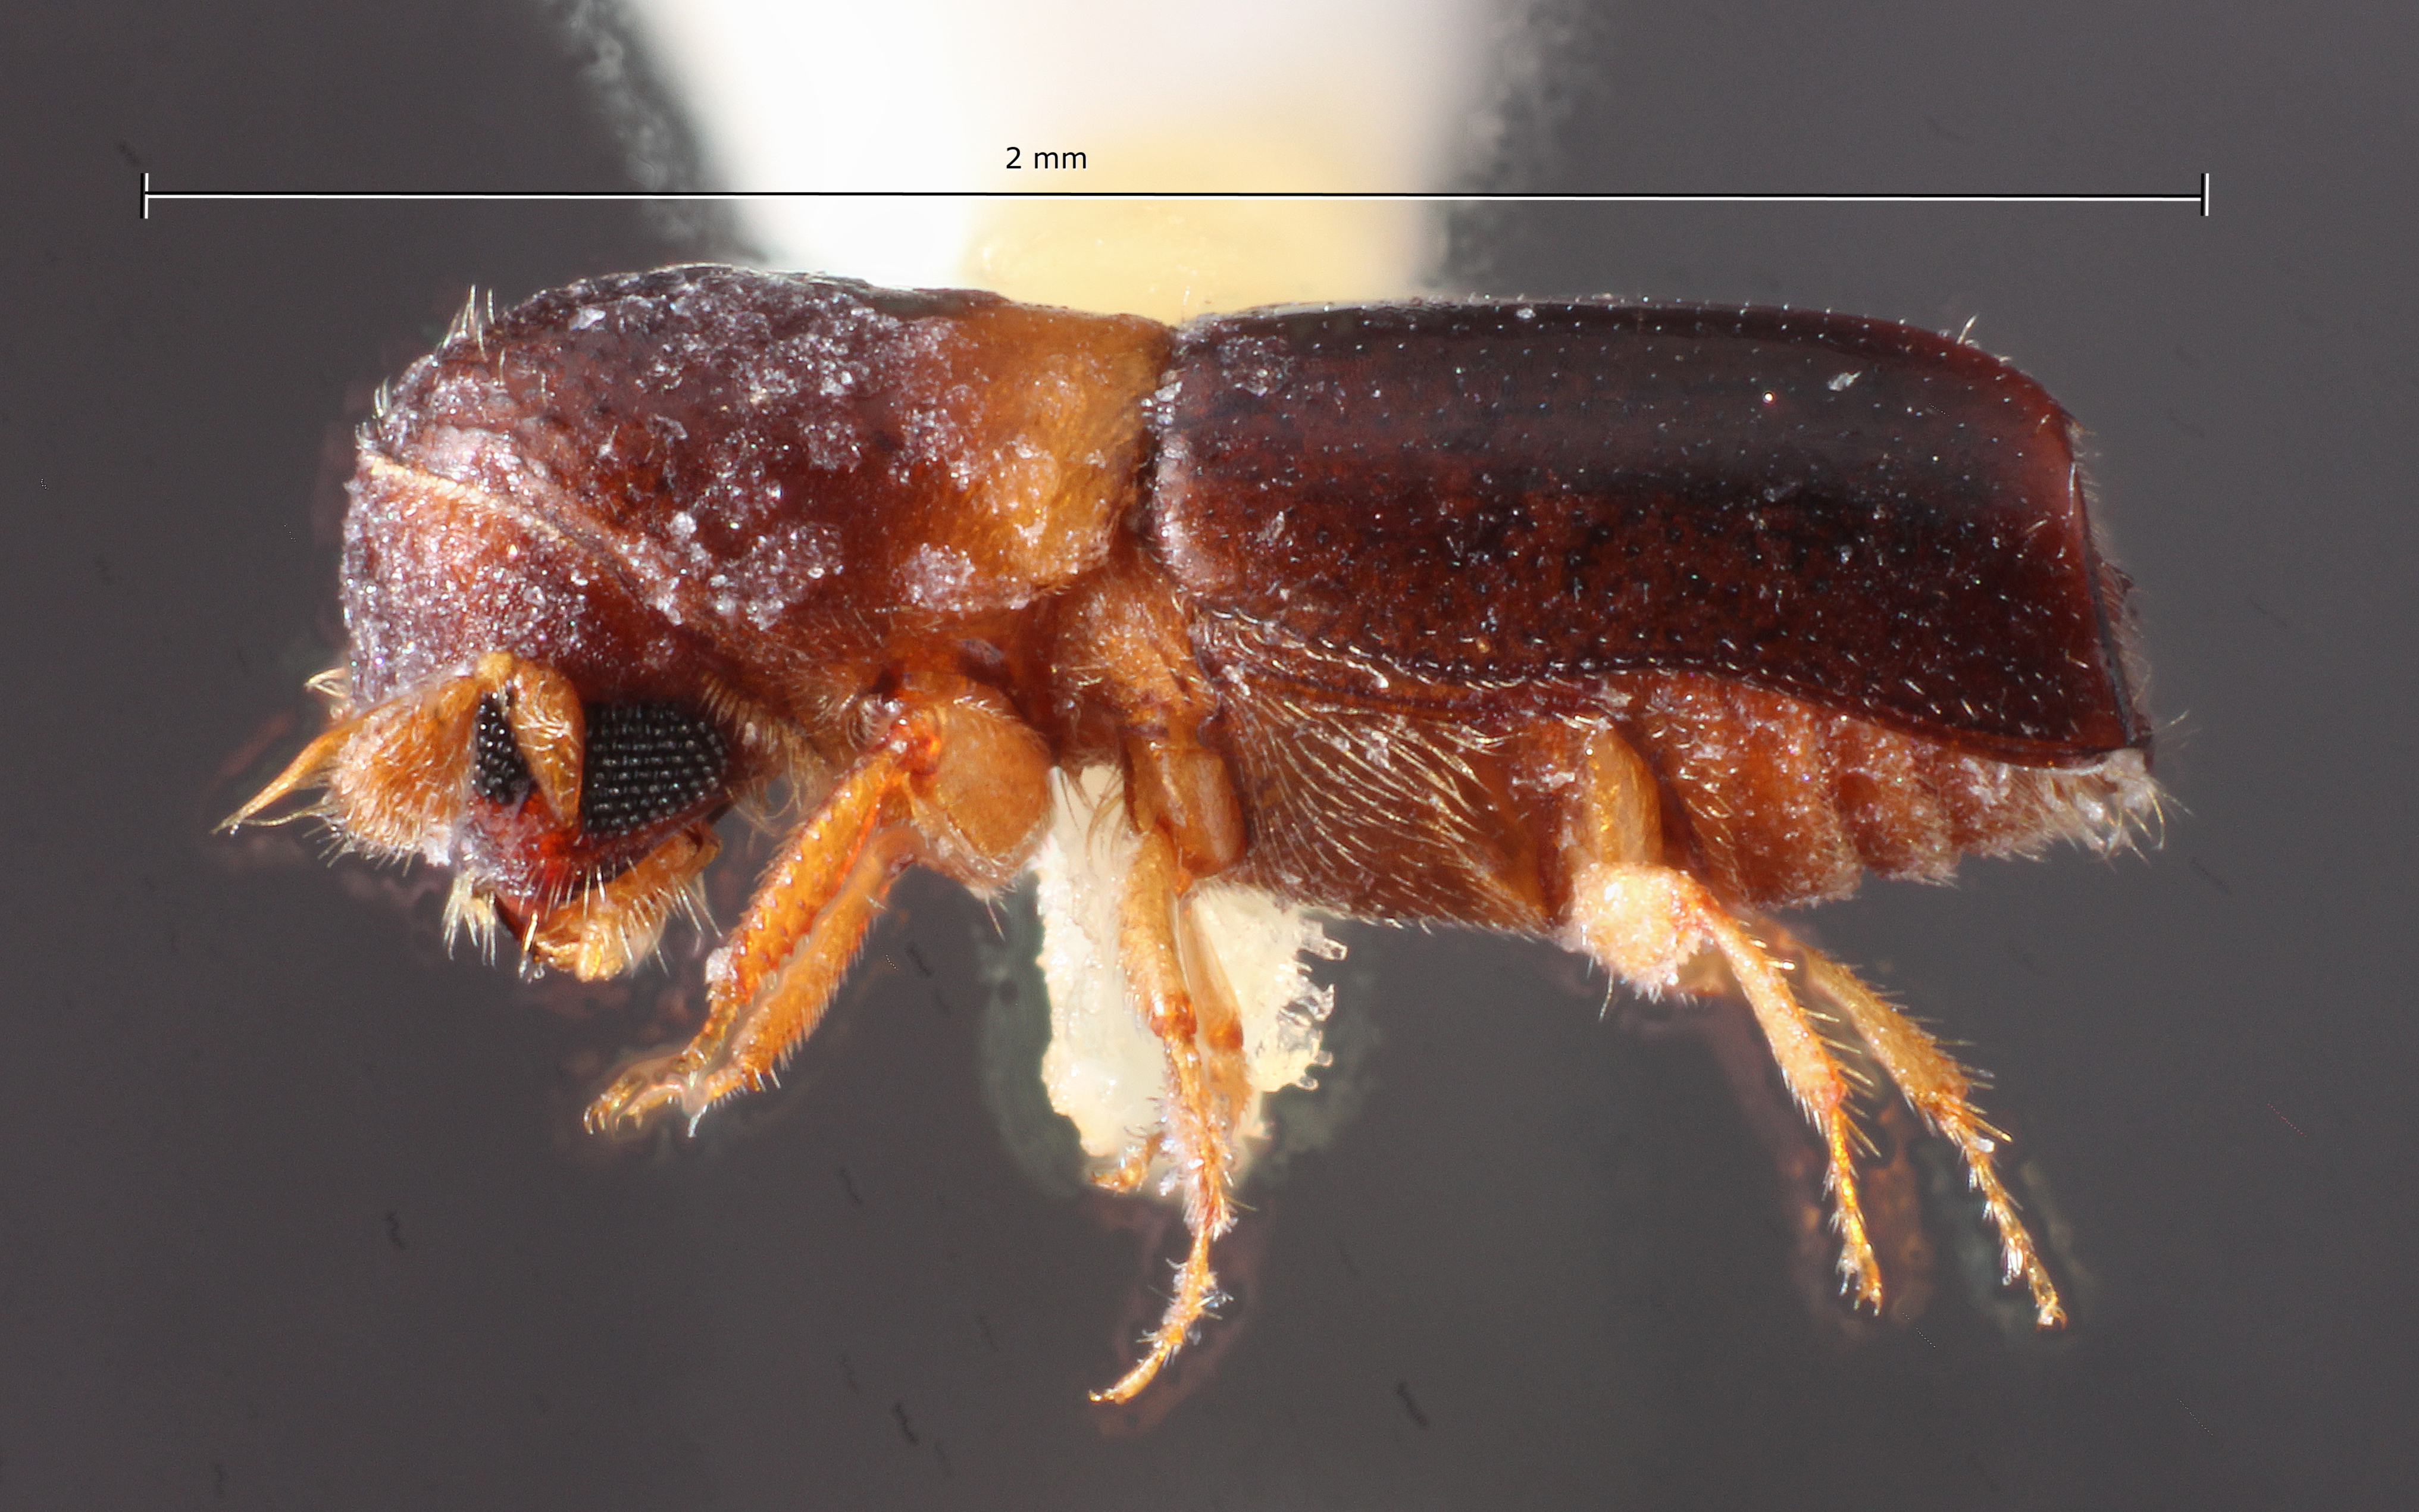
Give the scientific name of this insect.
Monarthrum corculum
